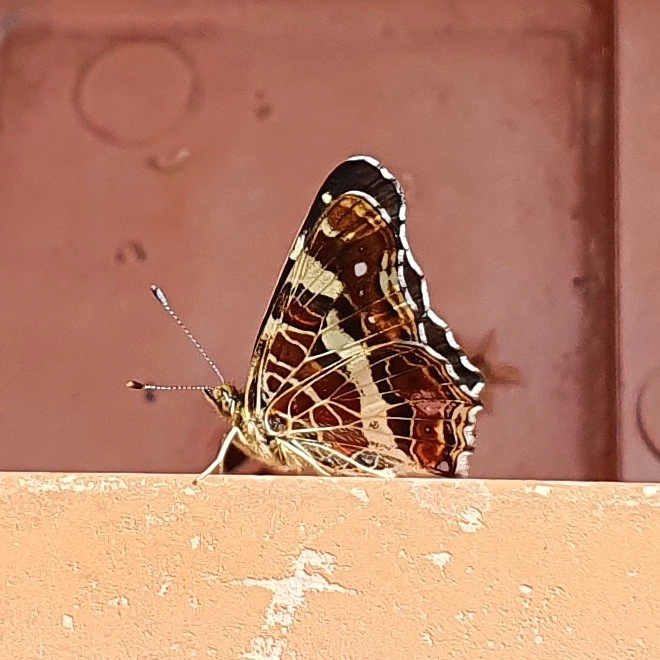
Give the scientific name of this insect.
Araschnia levana
